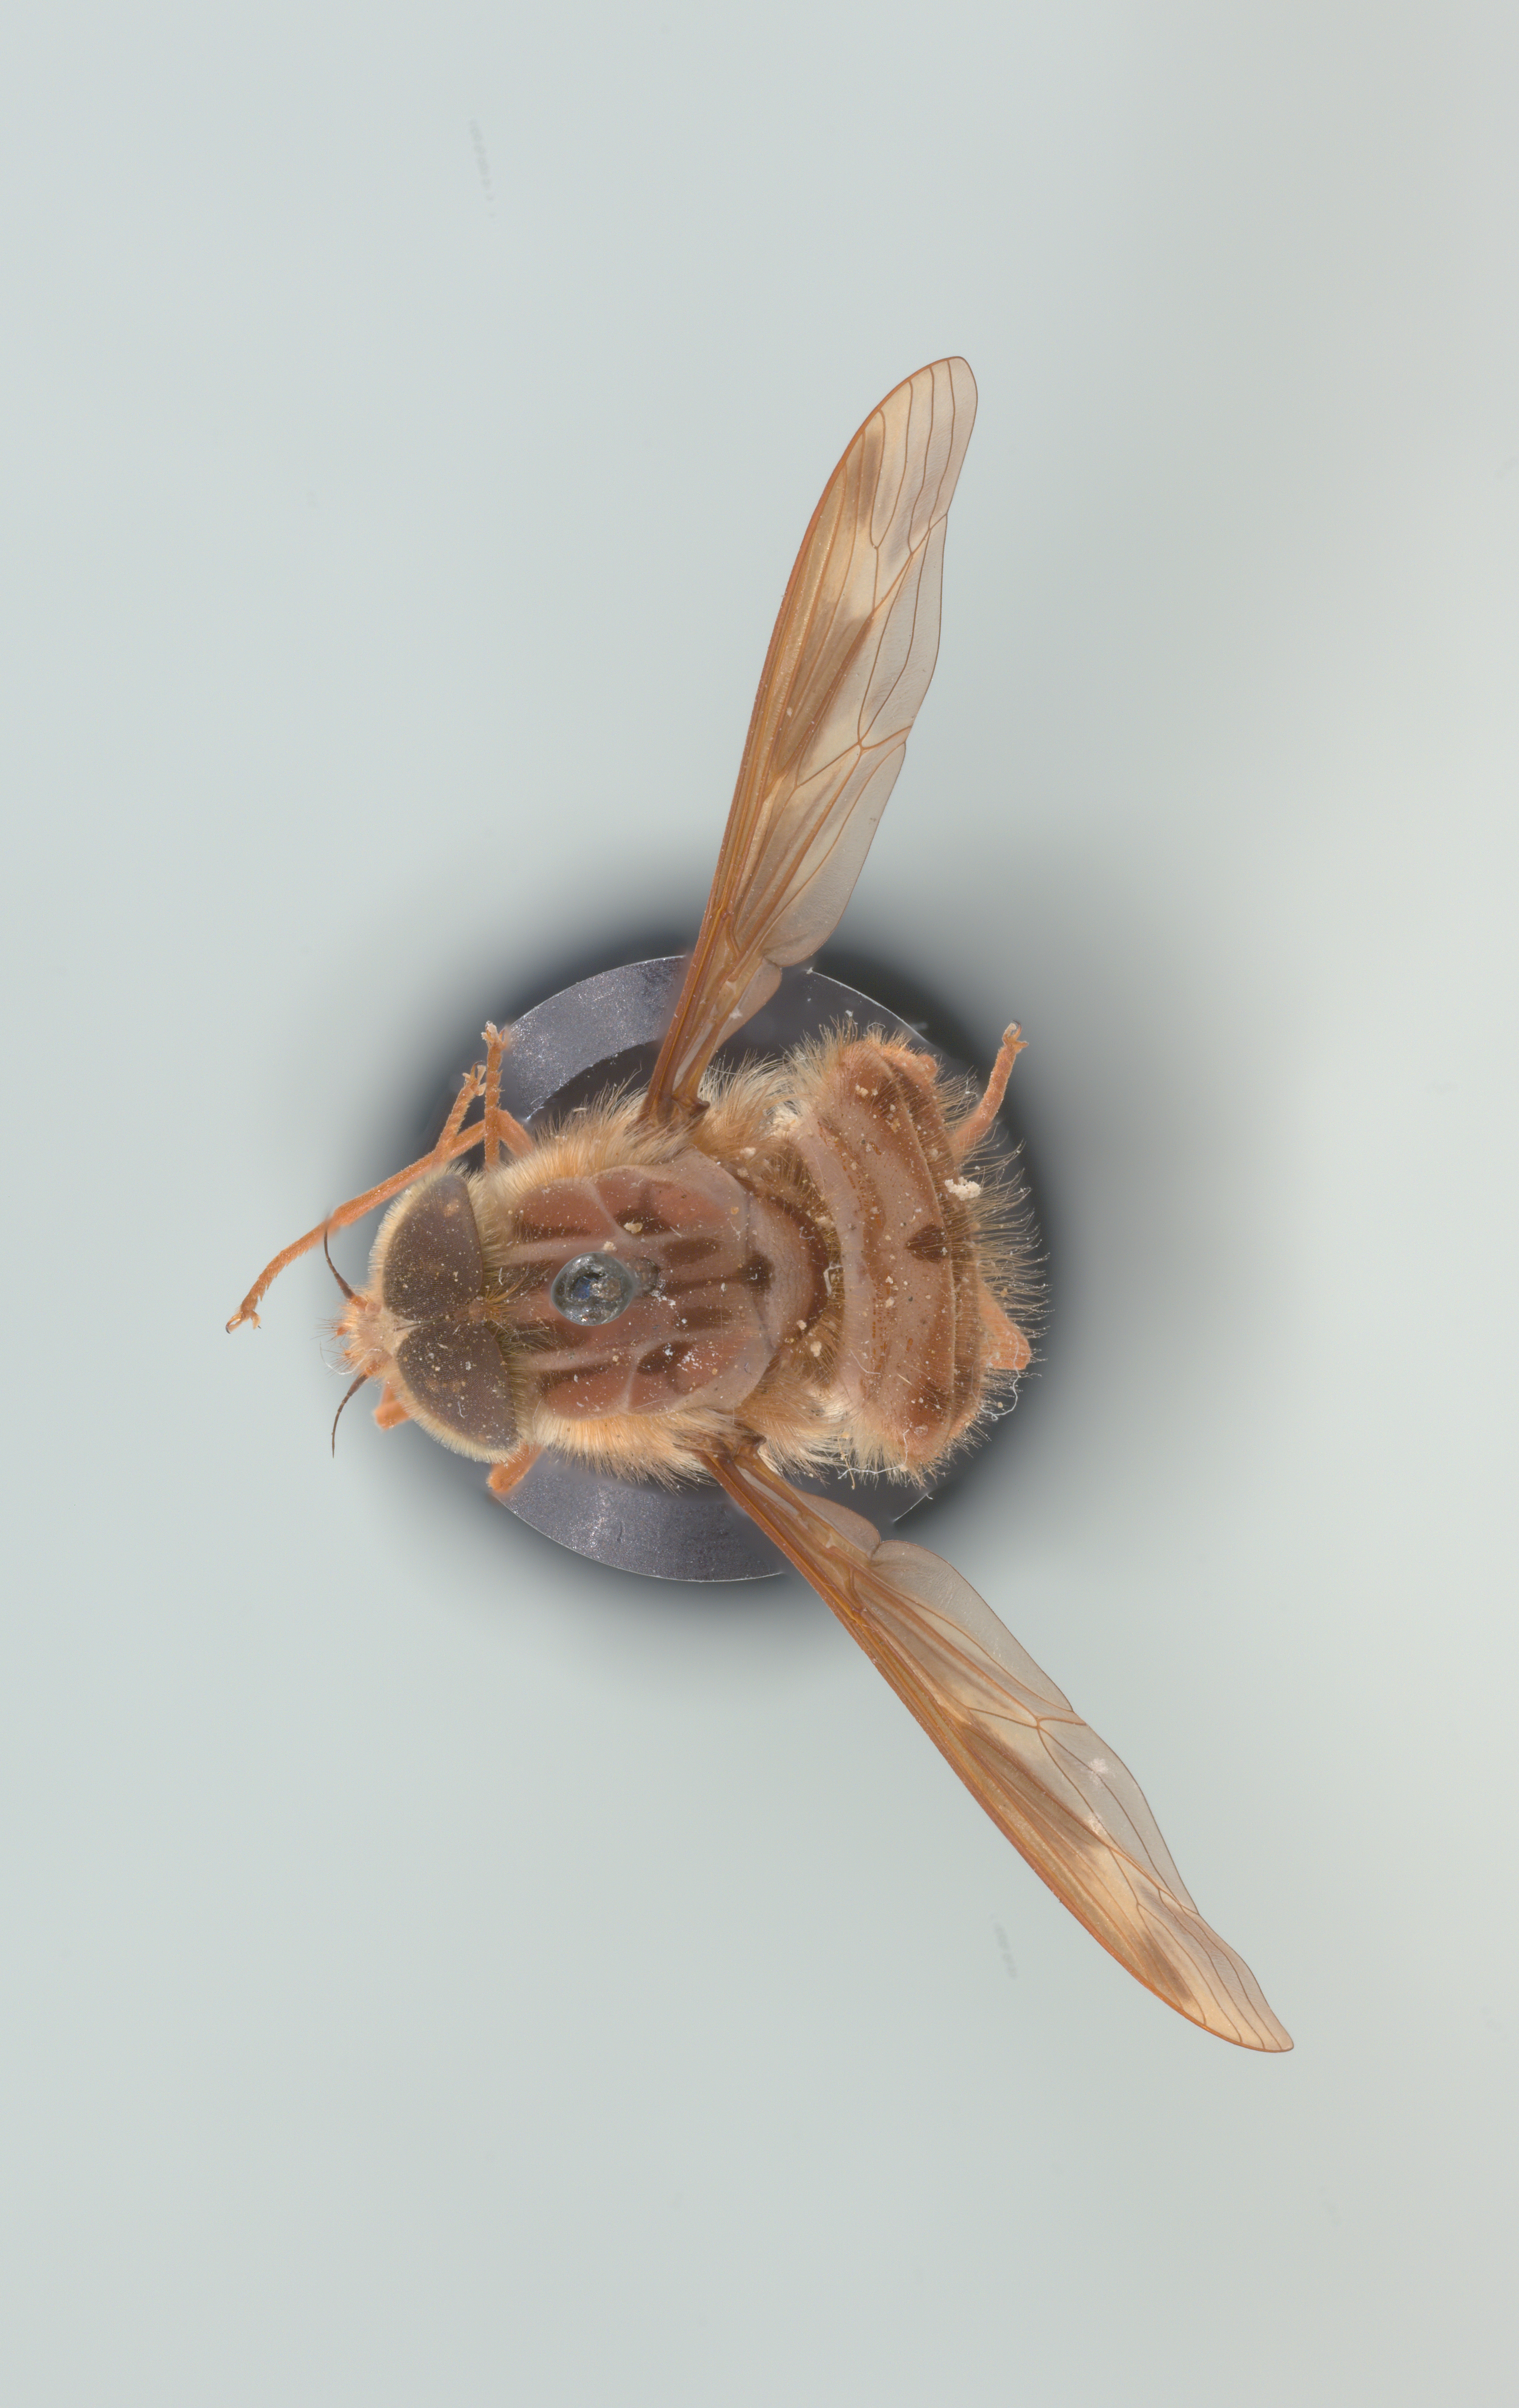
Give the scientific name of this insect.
Hirmoneura nubipennis (also Trichophthalma nubipennis)
